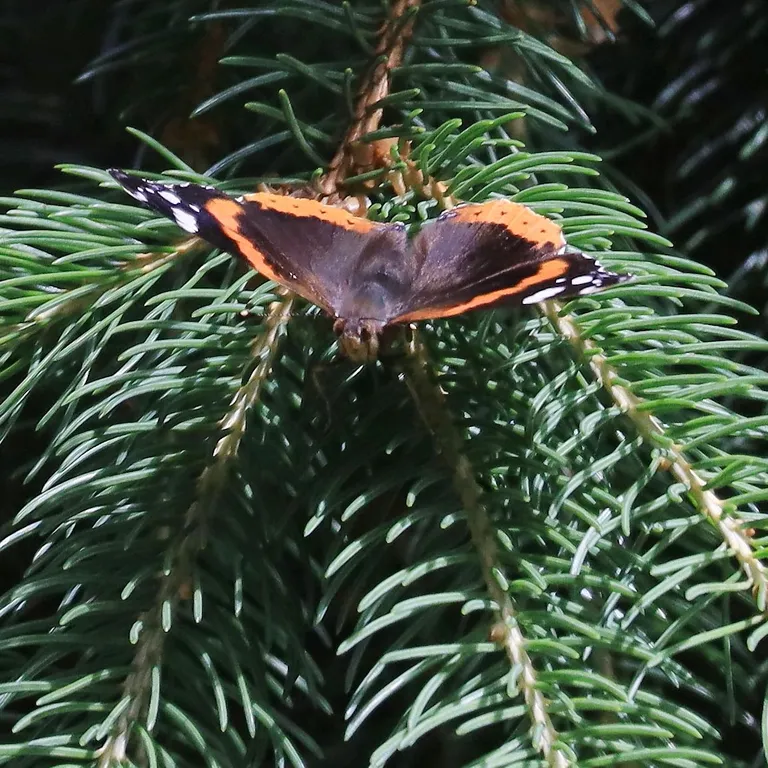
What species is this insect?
Vanessa atalanta
